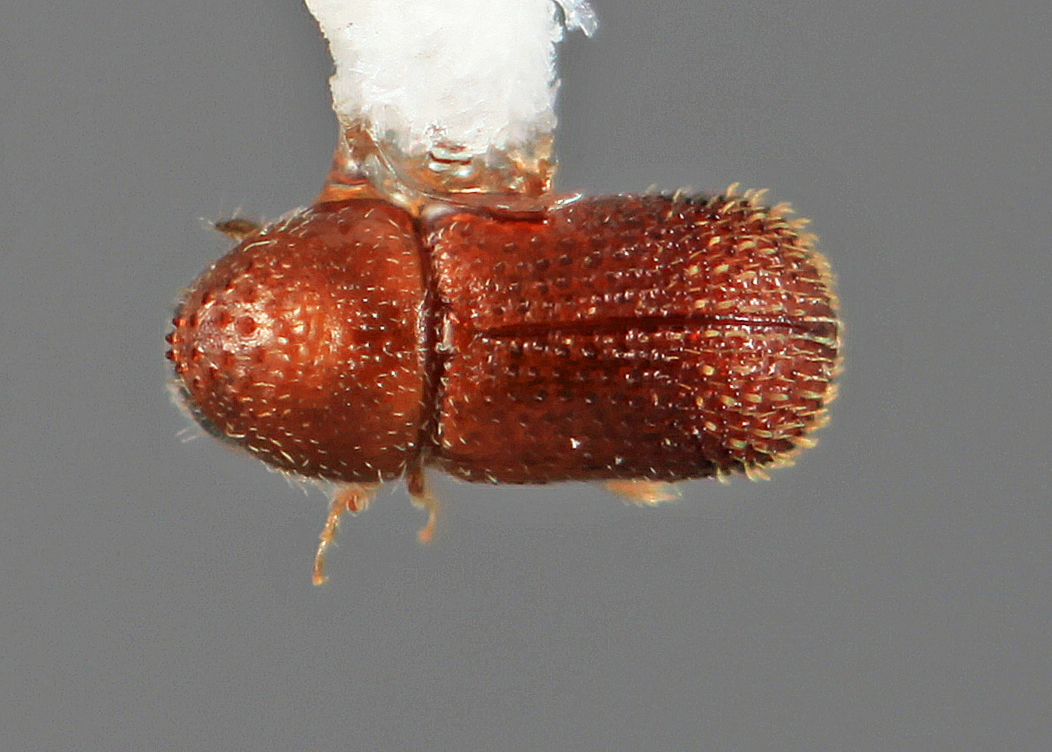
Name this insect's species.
Pseudothysanoes atomus
